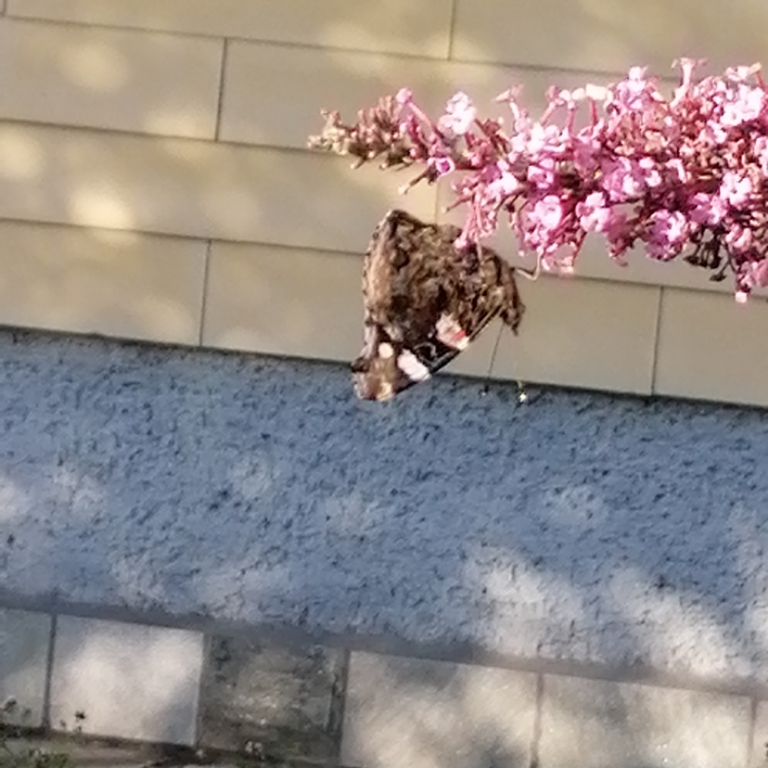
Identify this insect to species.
Vanessa atalanta
